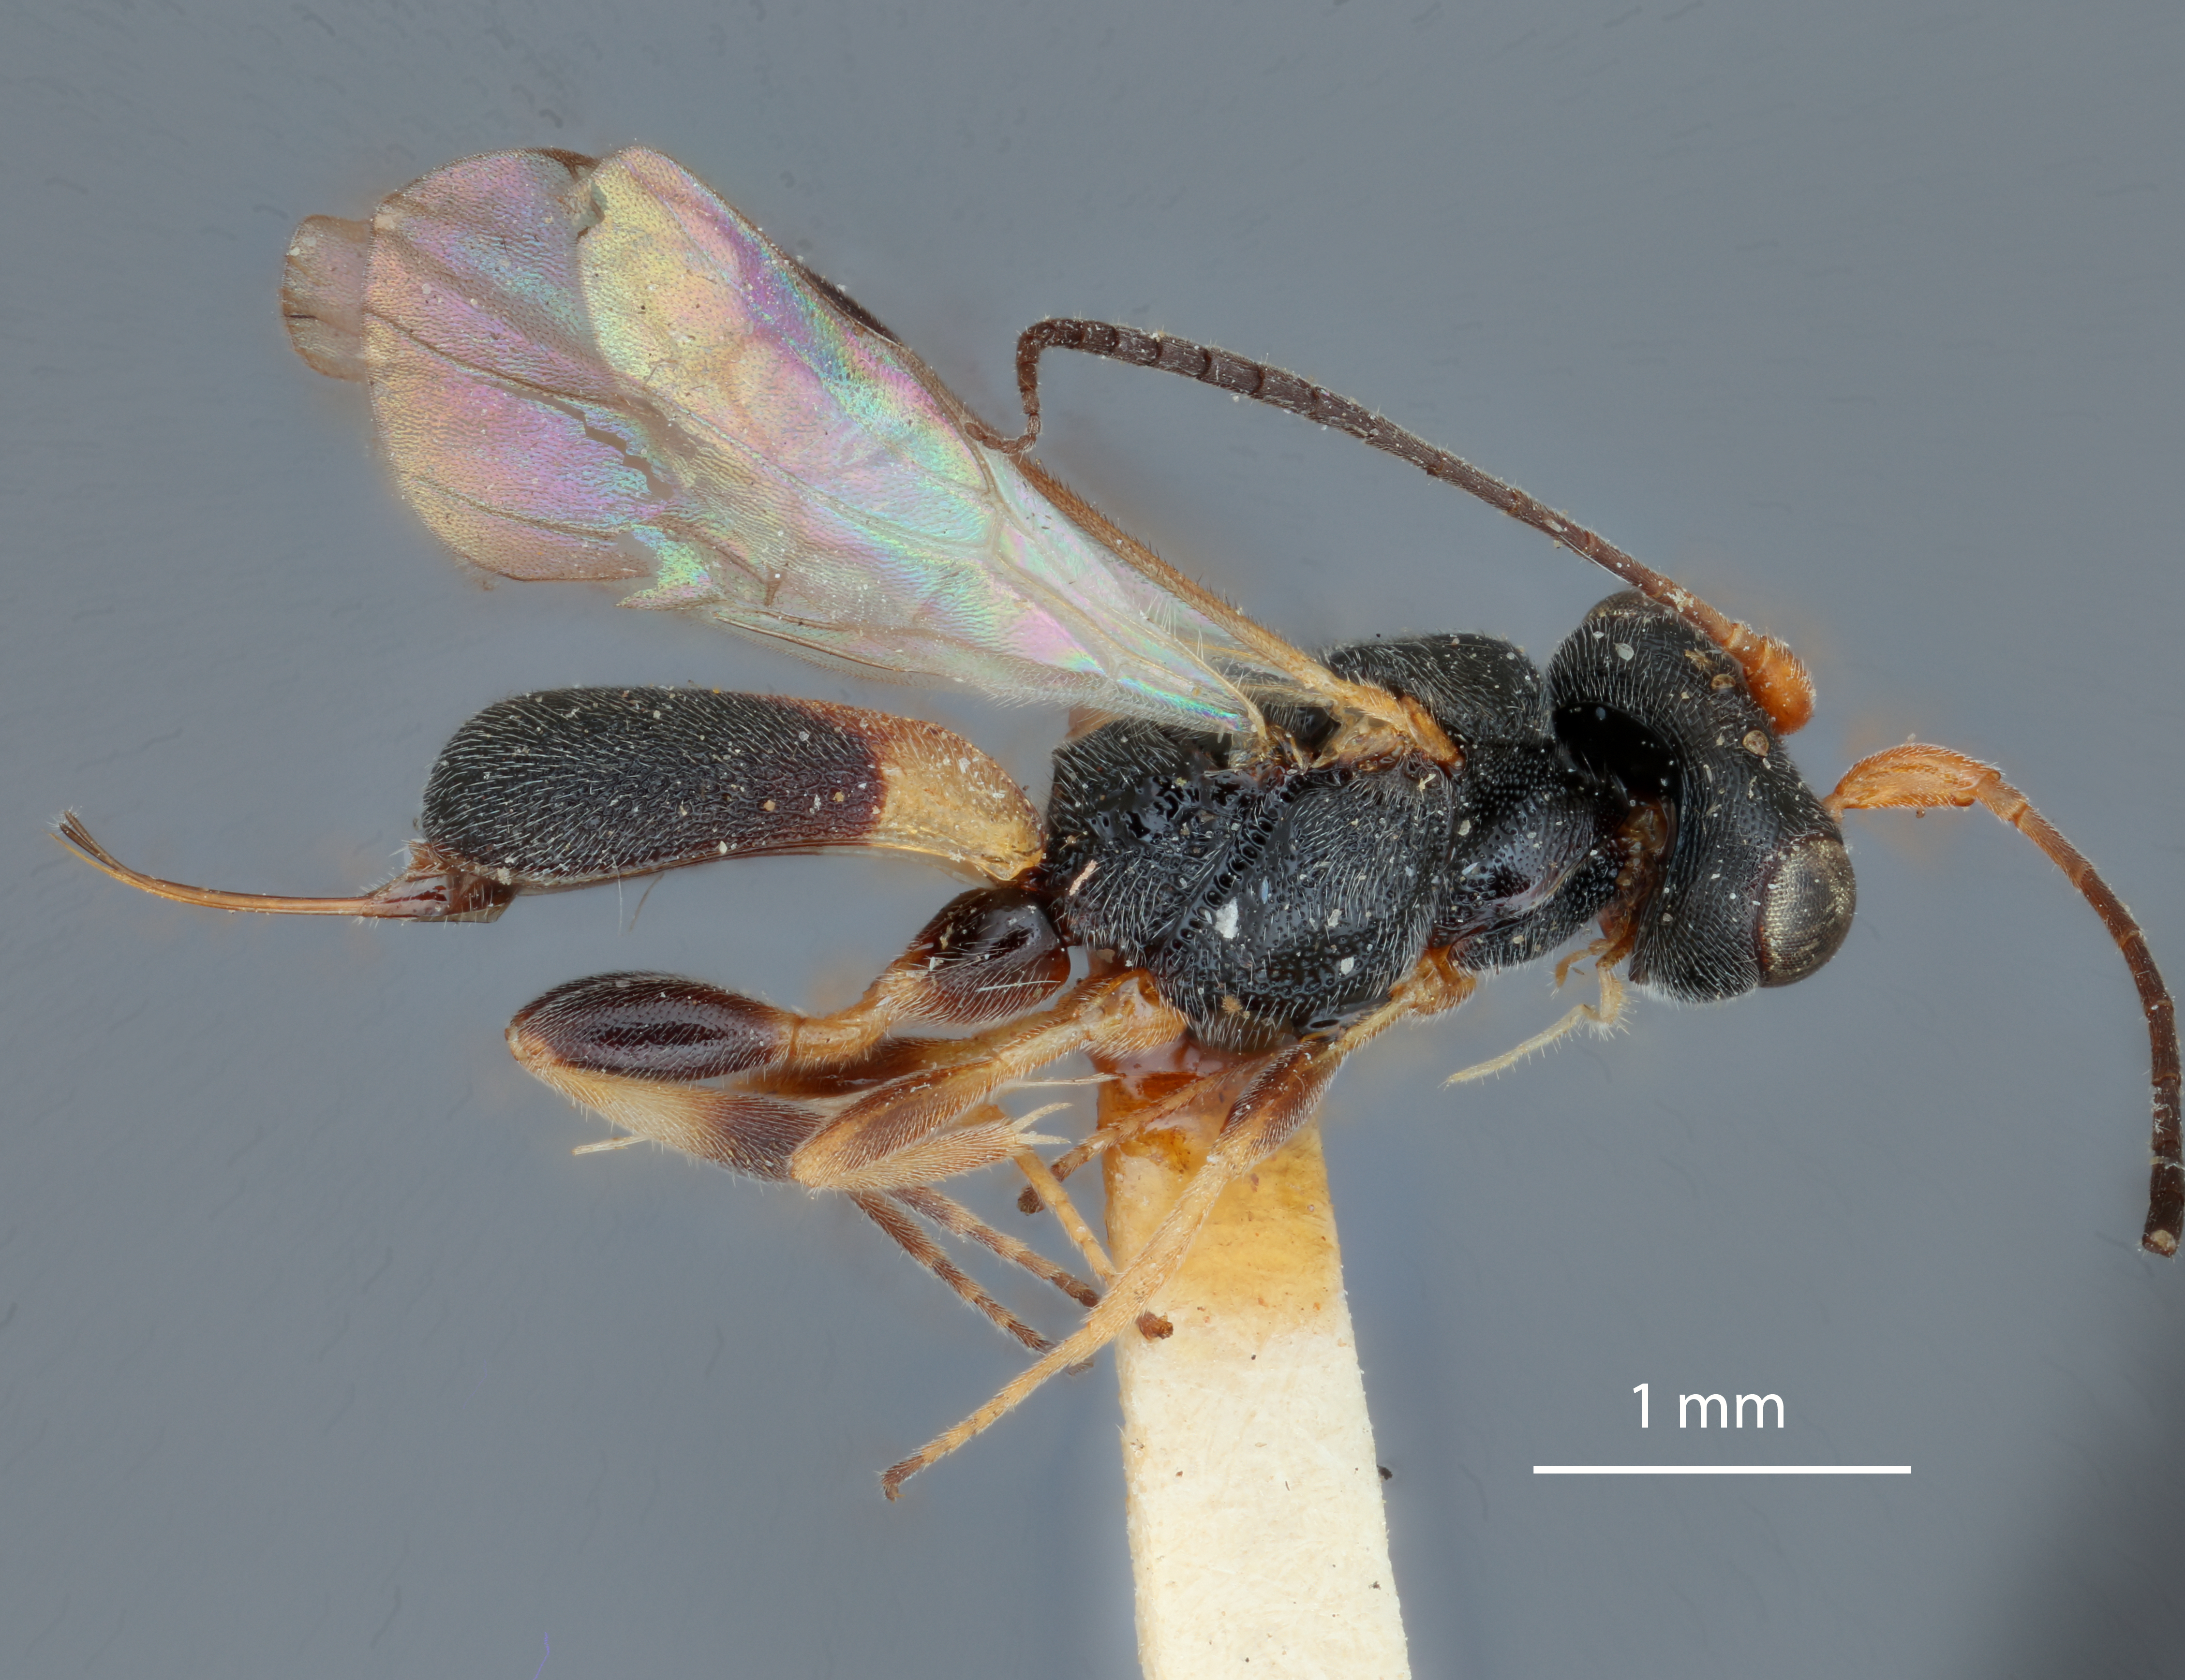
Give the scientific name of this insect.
Ascogaster modestus
